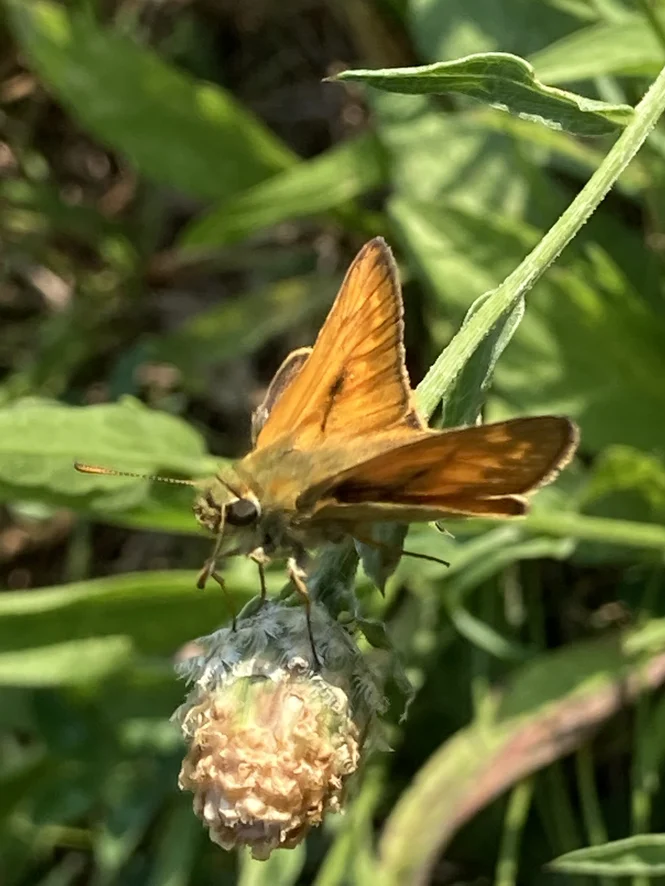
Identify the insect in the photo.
Ochlodes sylvanus (also Ochlodes venata)
